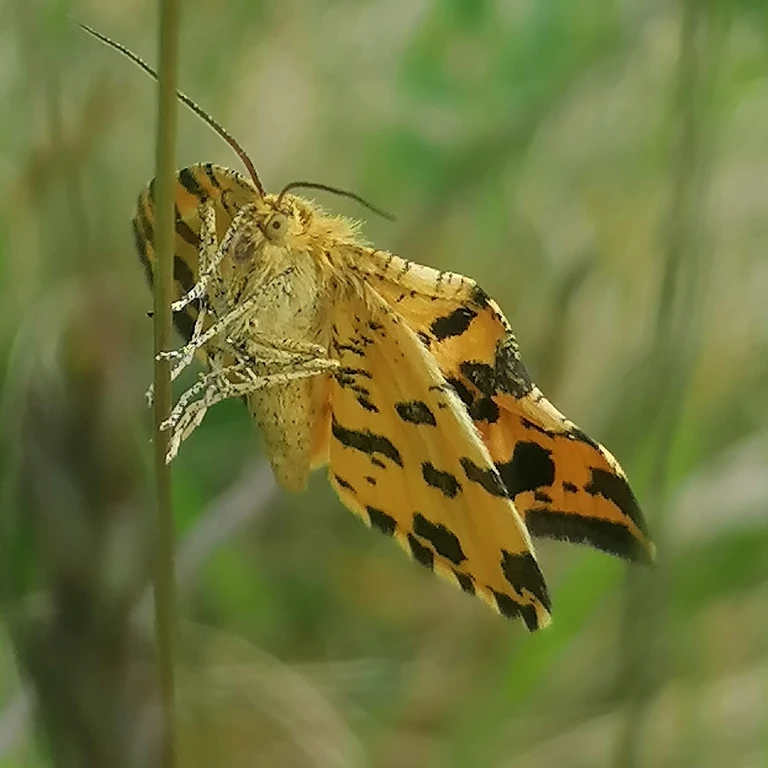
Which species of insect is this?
Pseudopanthera macularia
